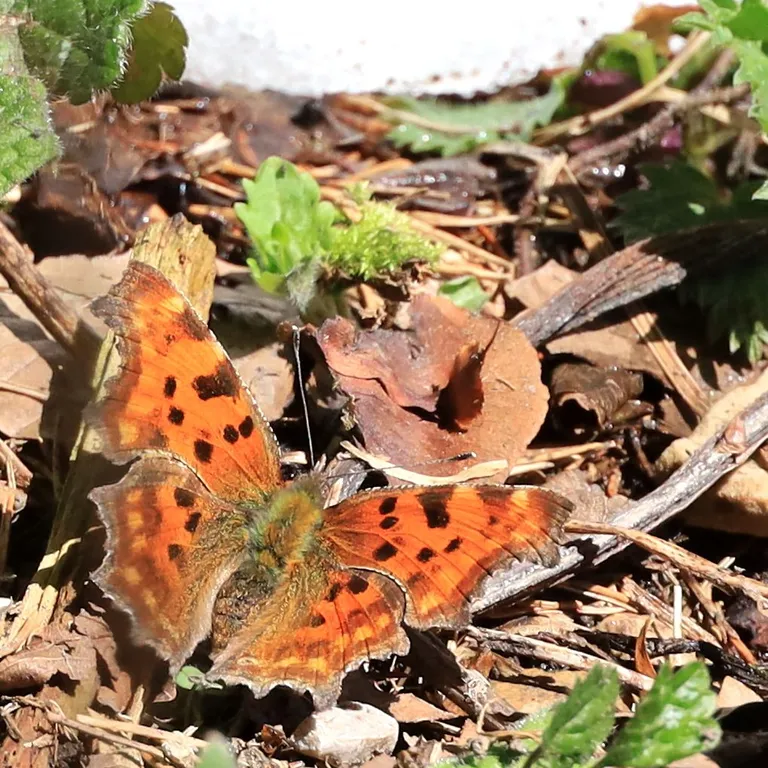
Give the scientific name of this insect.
Polygonia c-album
